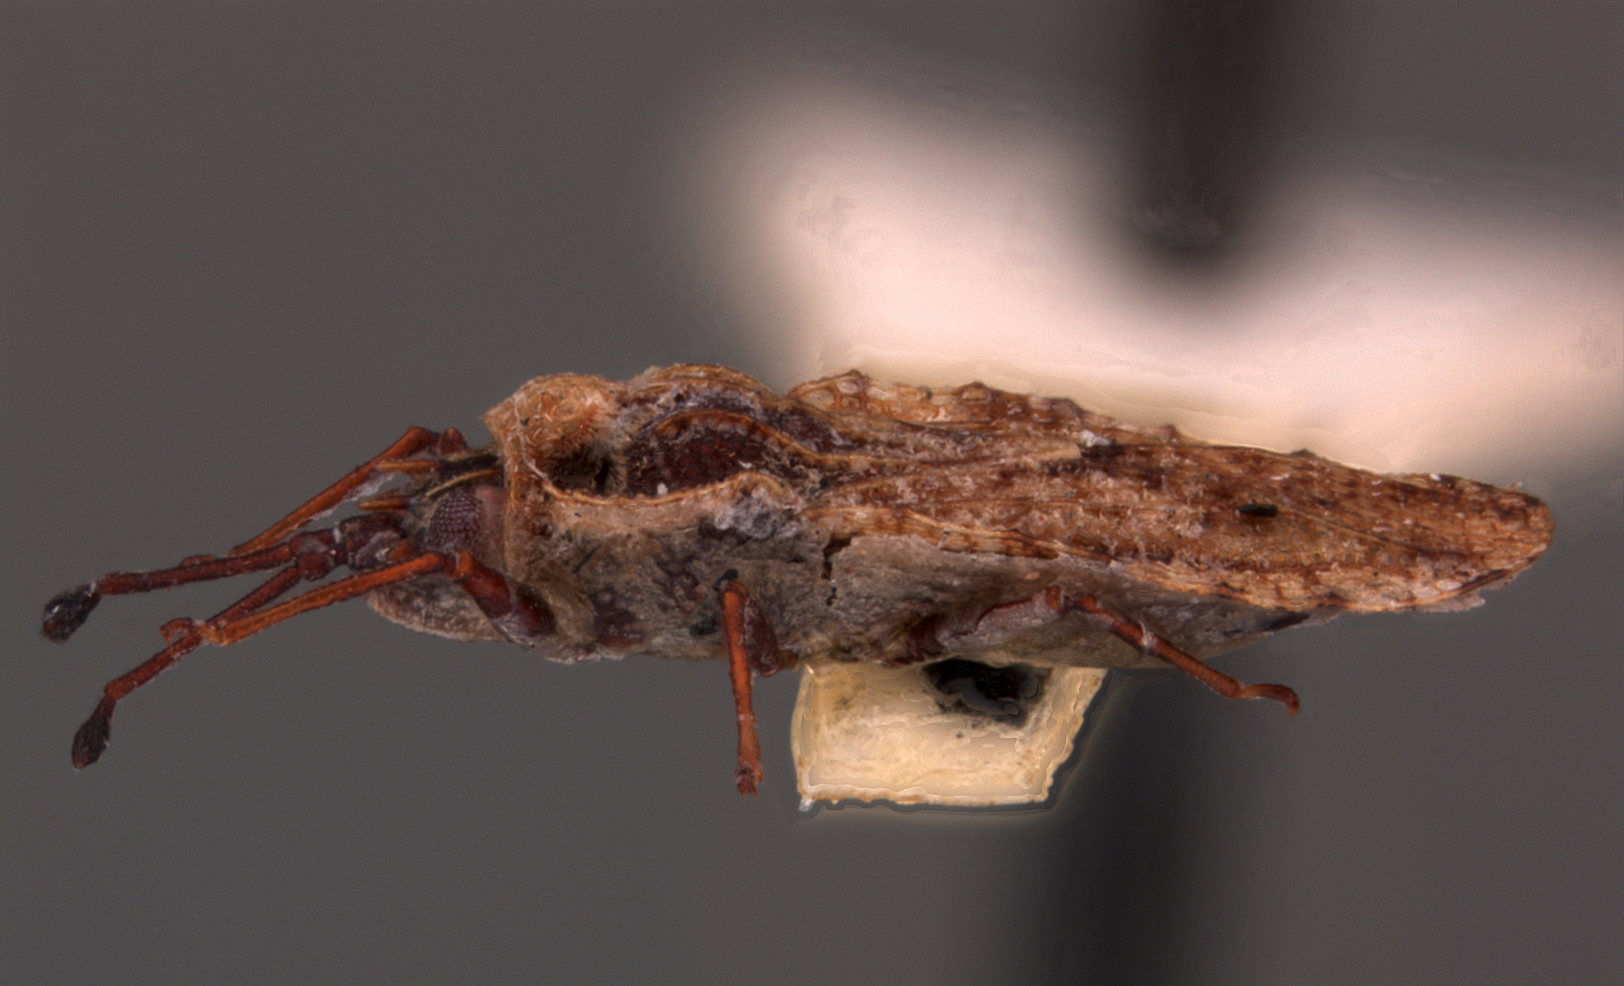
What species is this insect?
Teratochila puerillus
